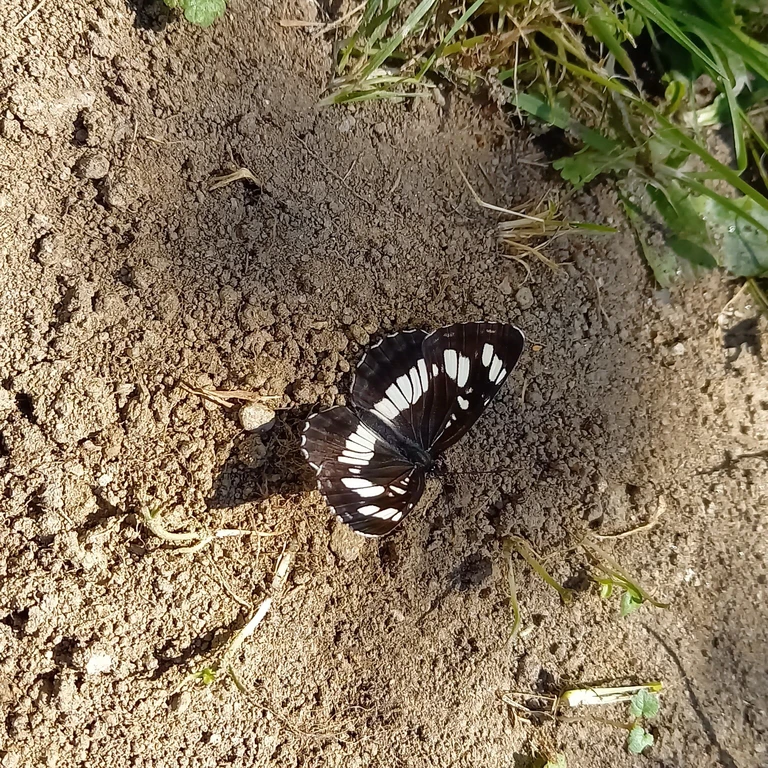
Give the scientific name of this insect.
Neptis rivularis
